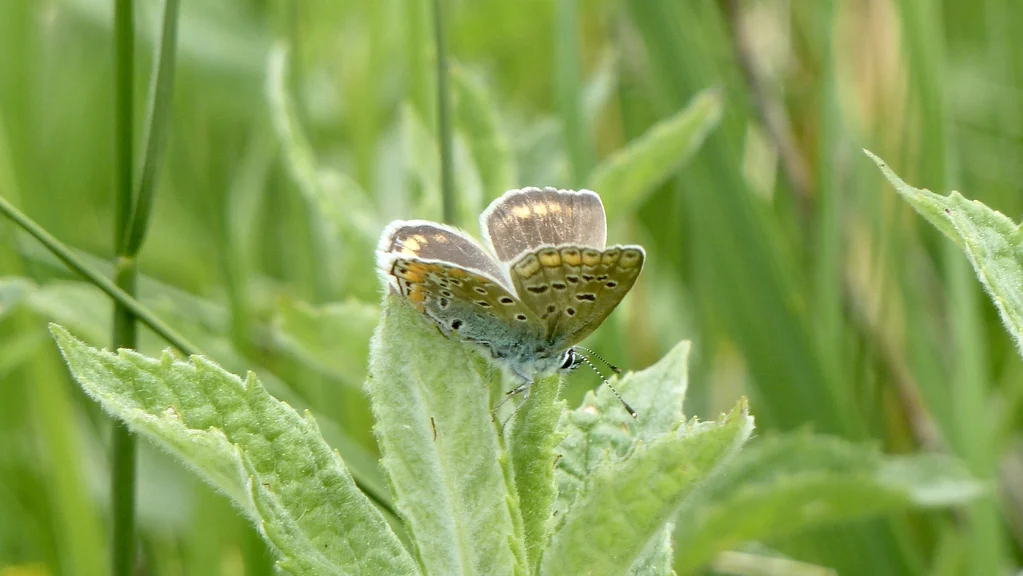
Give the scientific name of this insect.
Polyommatus icarus
